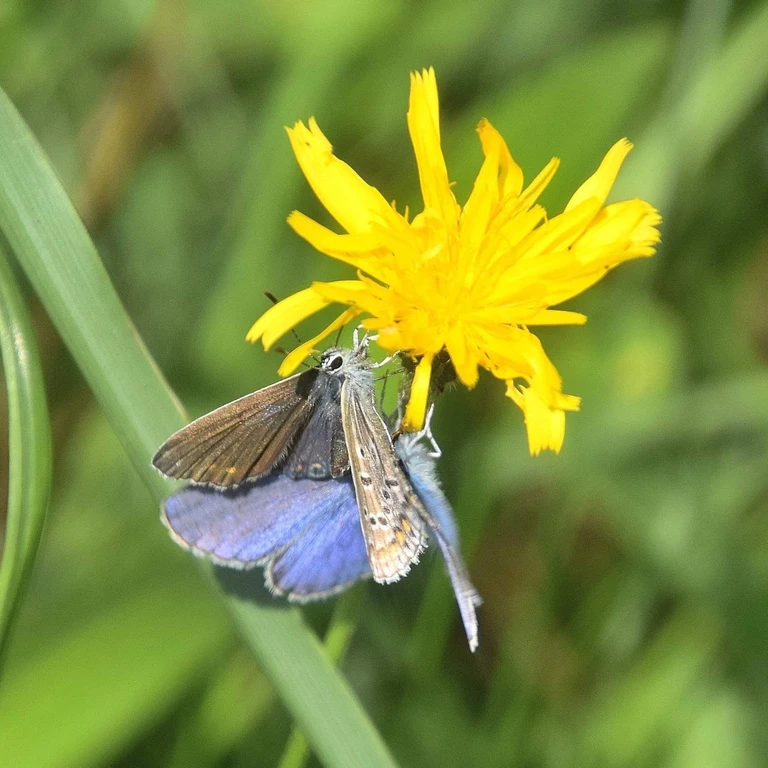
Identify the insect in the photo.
Polyommatus icarus
